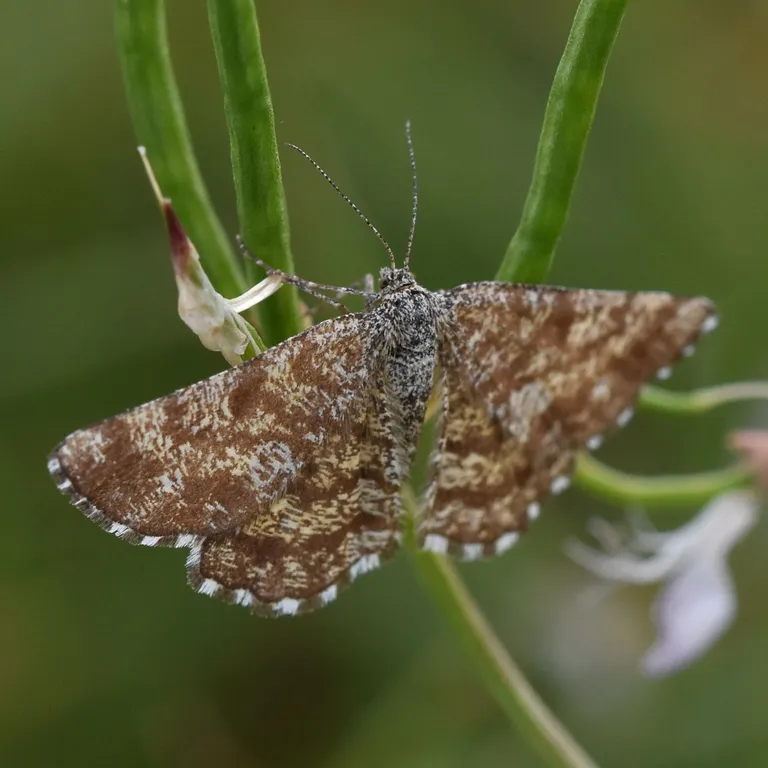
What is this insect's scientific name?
Ematurga atomaria
